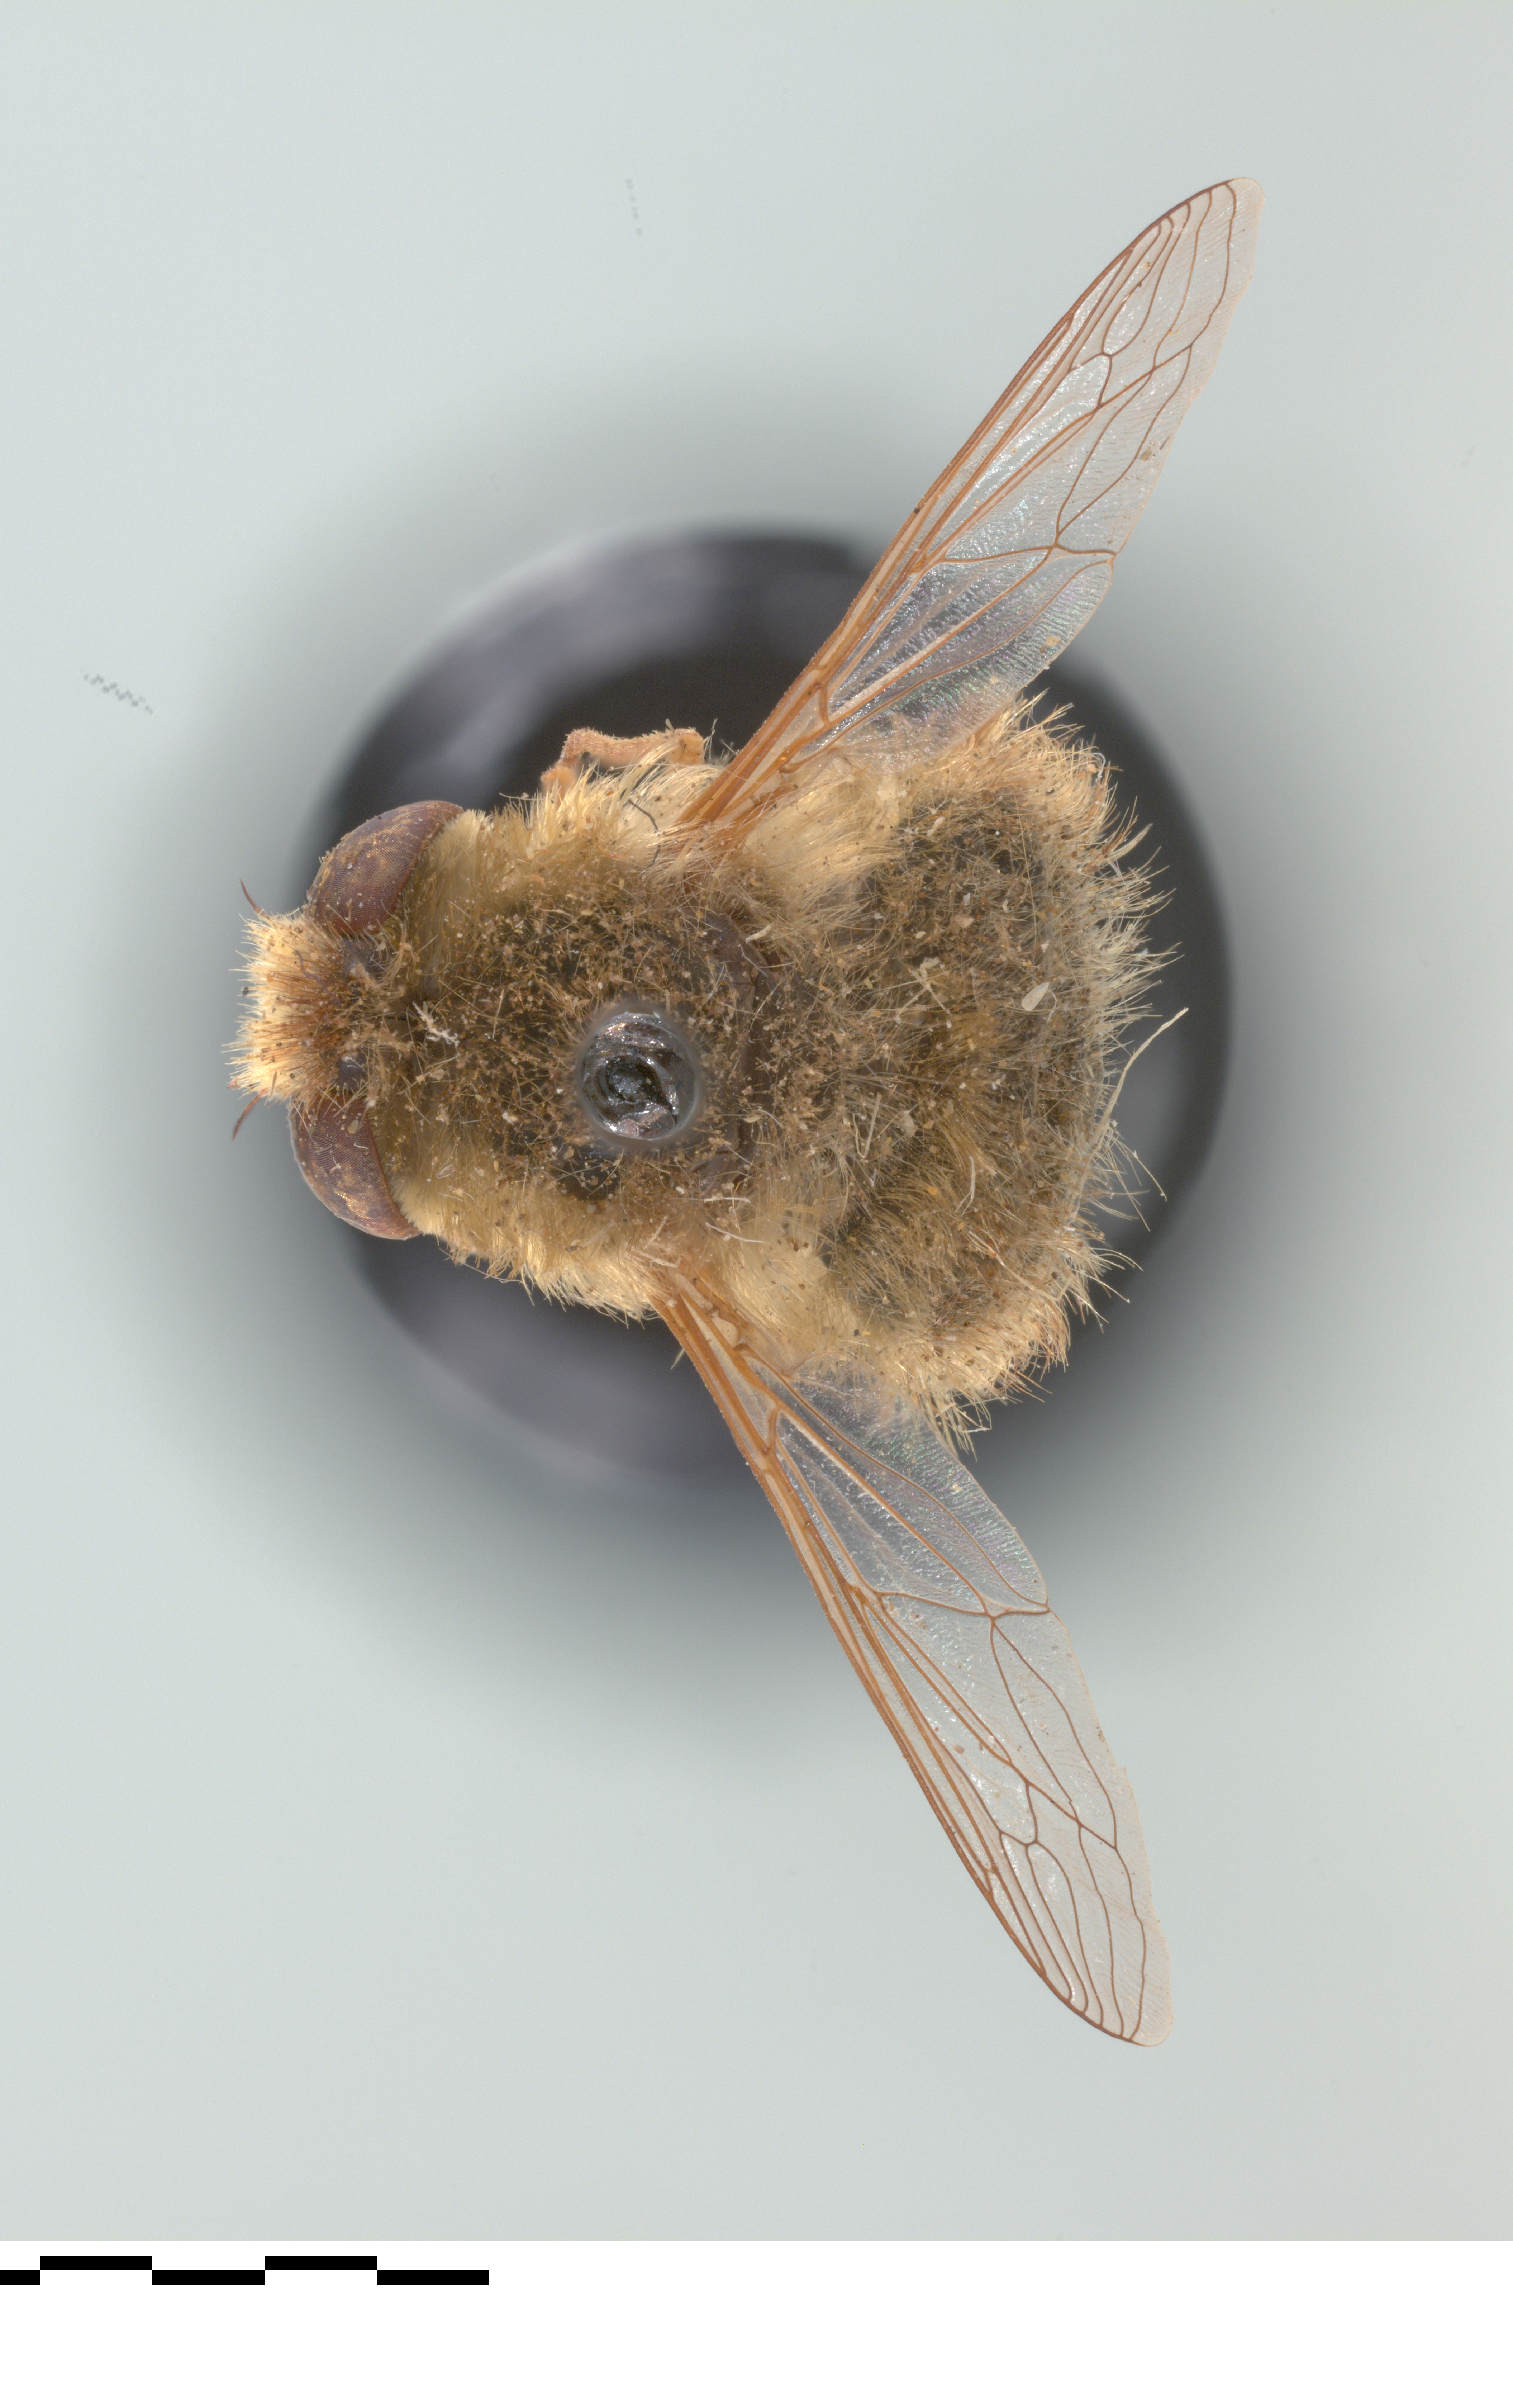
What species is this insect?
Neorhynchocephalus mendozanus
